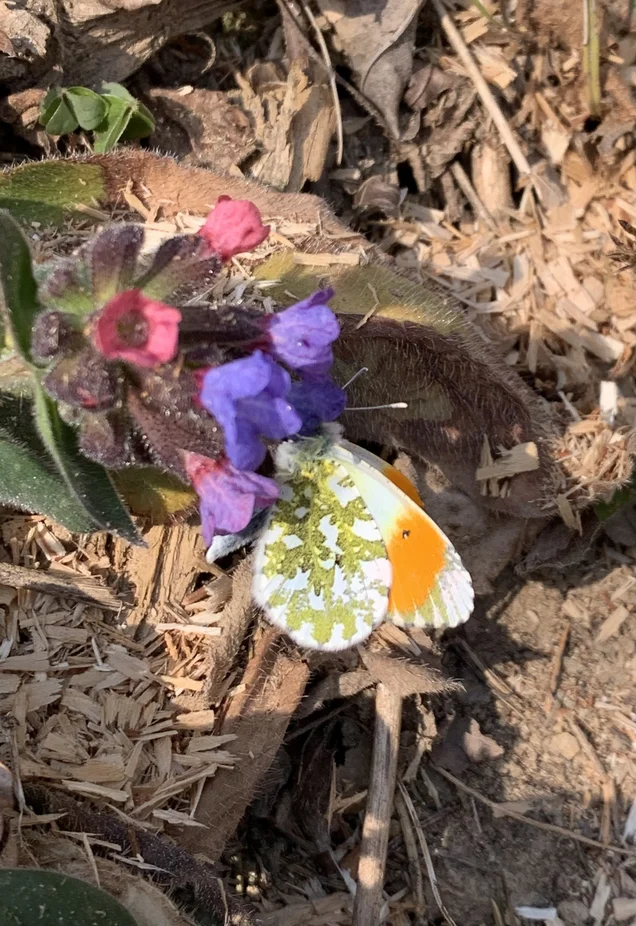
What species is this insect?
Anthocharis cardamines
